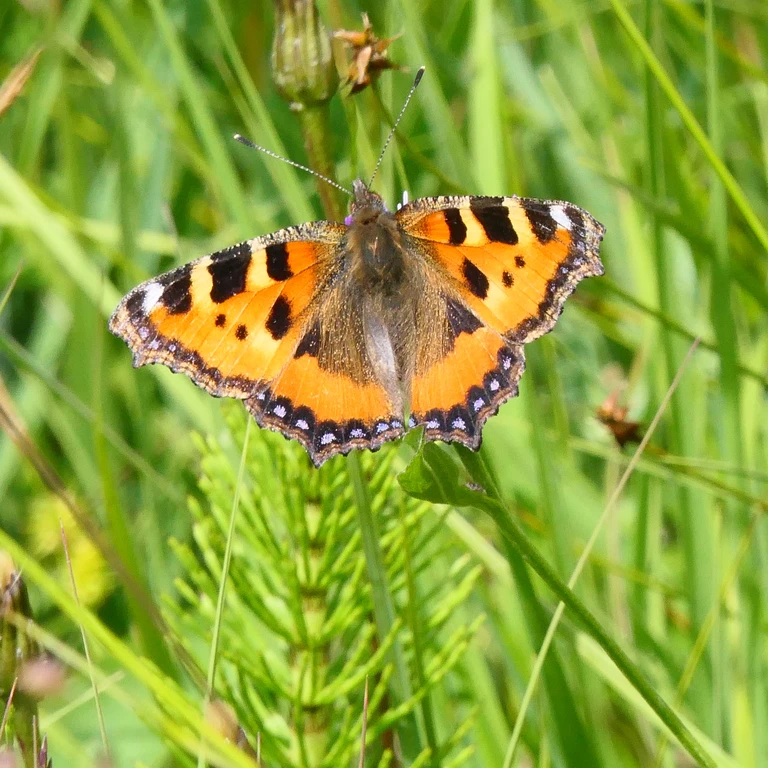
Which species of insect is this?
Aglais urticae
